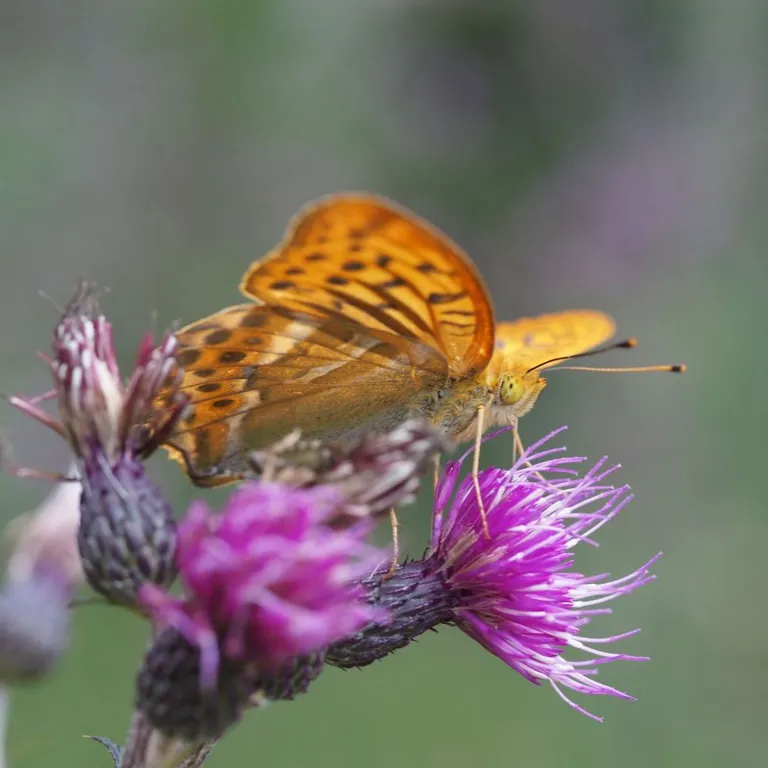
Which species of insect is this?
Argynnis paphia
